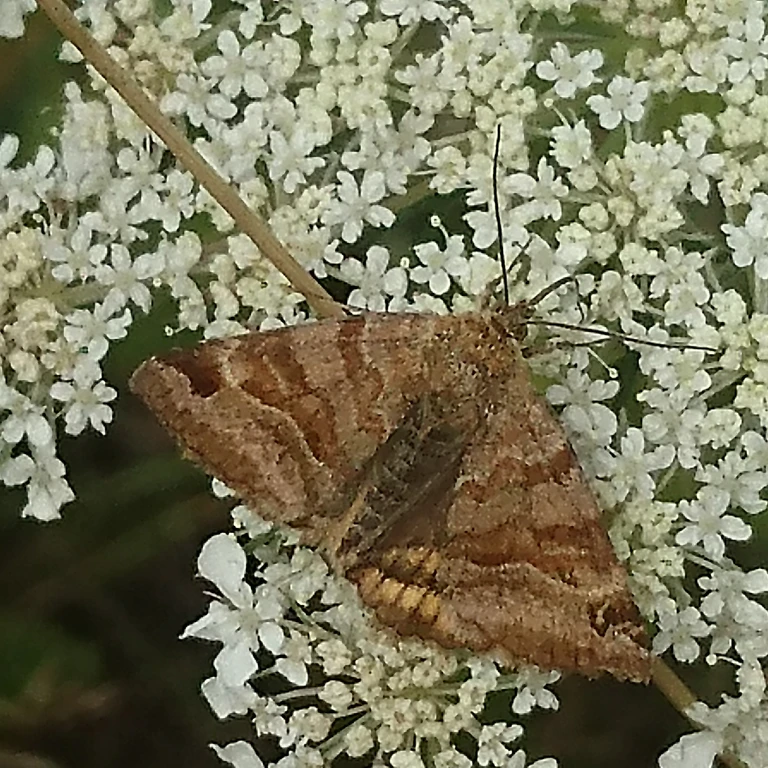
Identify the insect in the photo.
Euclidia glyphica
